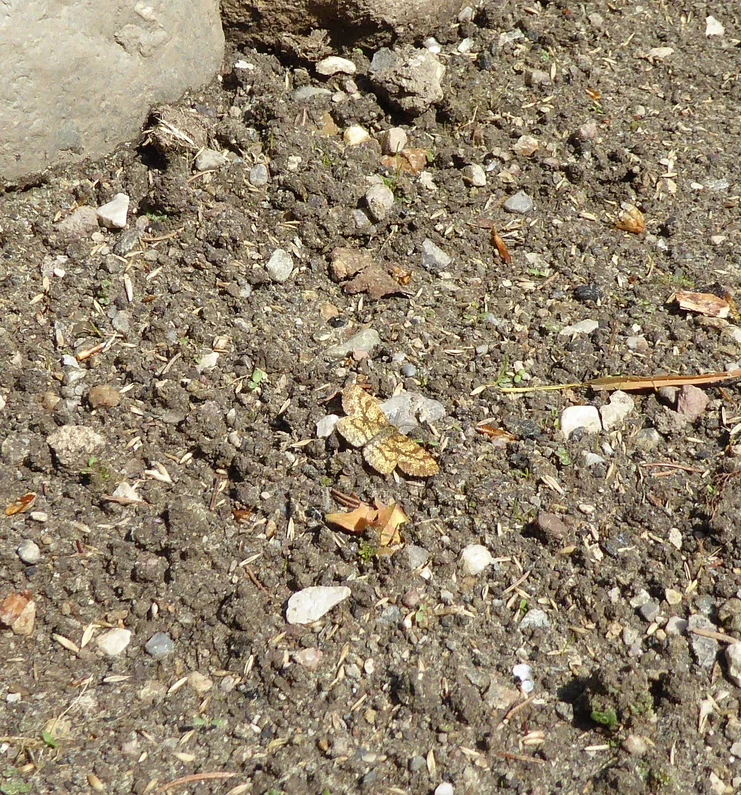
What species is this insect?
Ematurga atomaria
